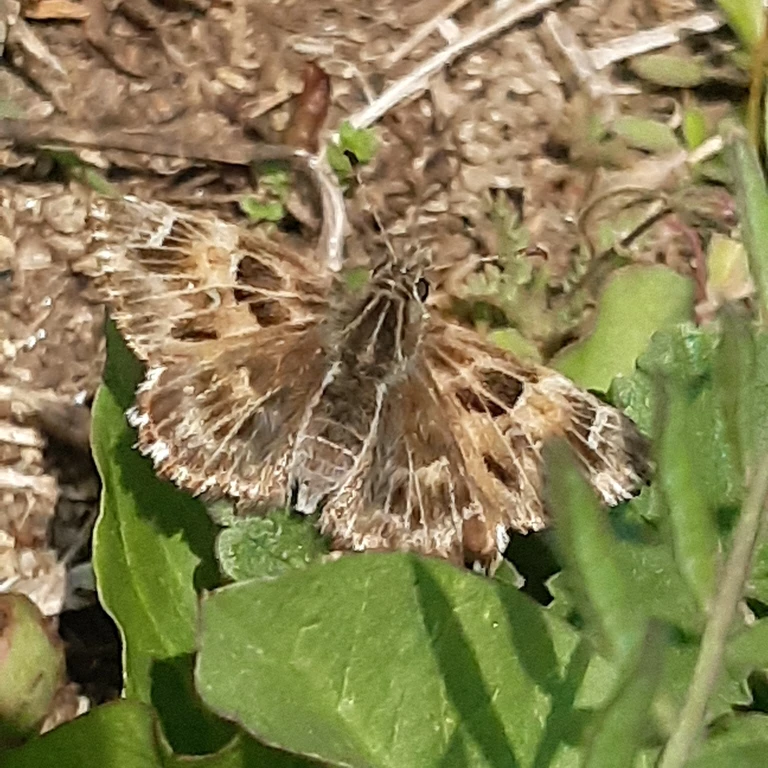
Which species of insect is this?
Carcharodus alceae
